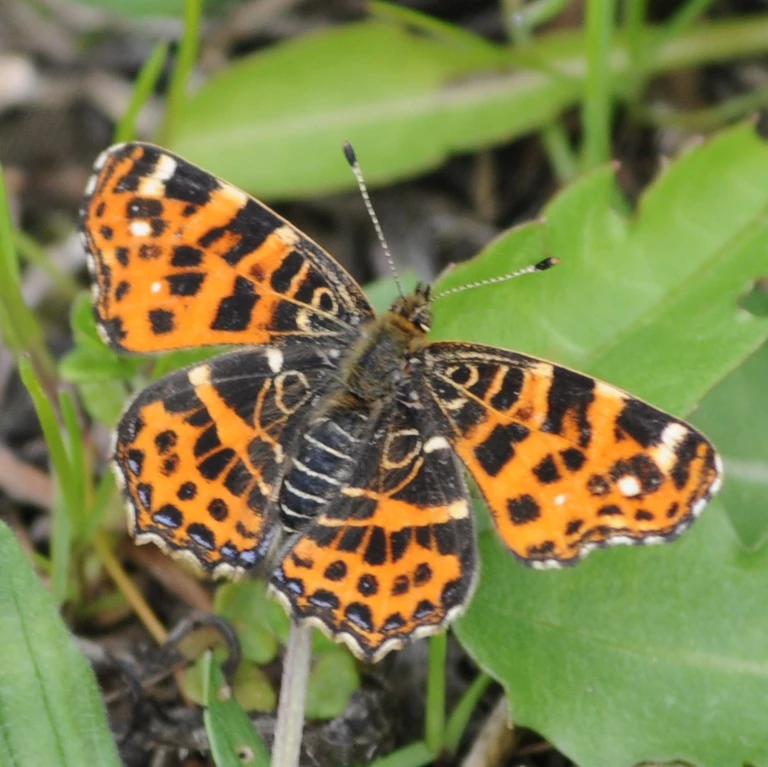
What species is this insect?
Araschnia levana
